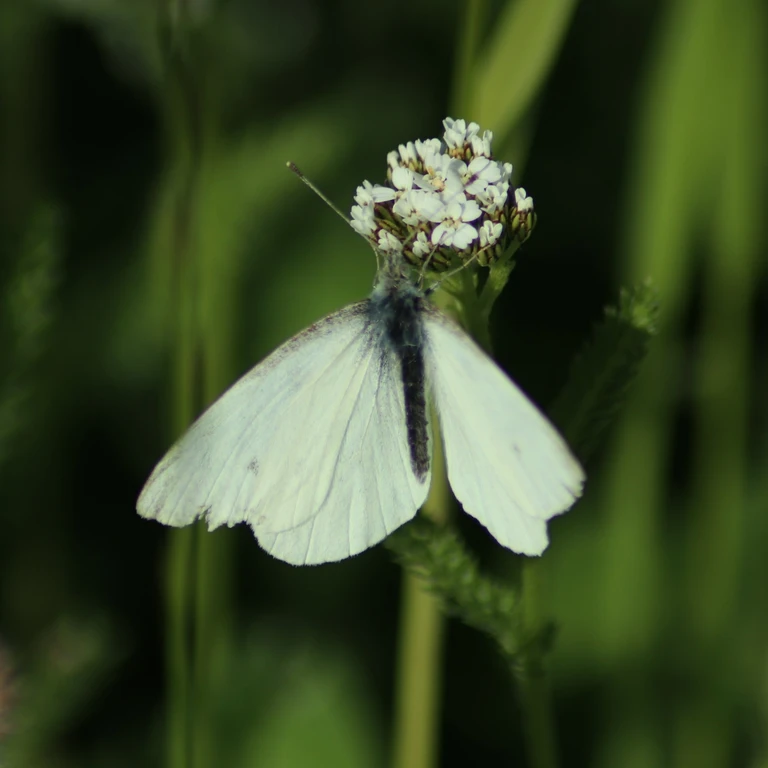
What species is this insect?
Pieris rapae
